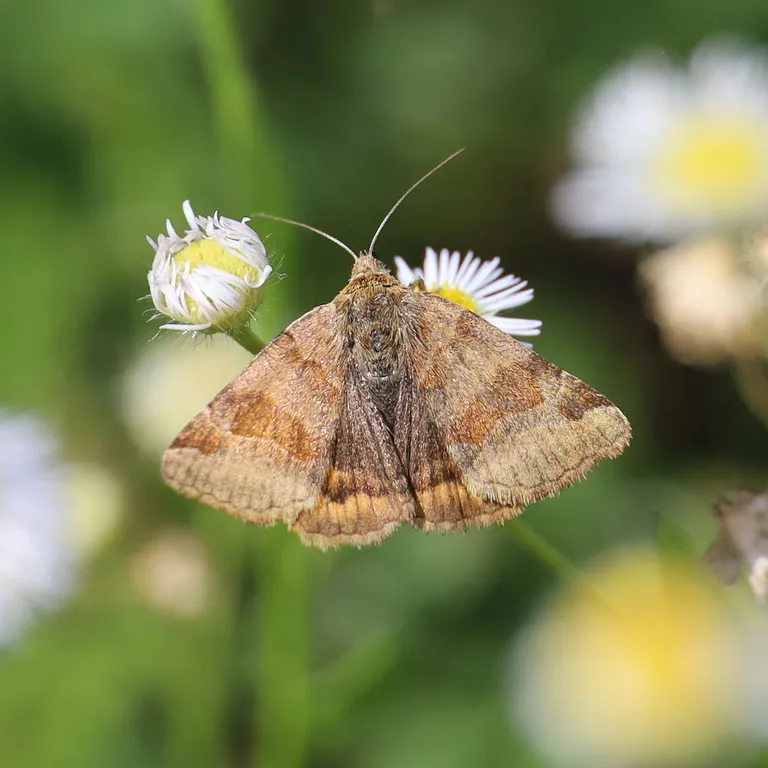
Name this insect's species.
Euclidia glyphica
